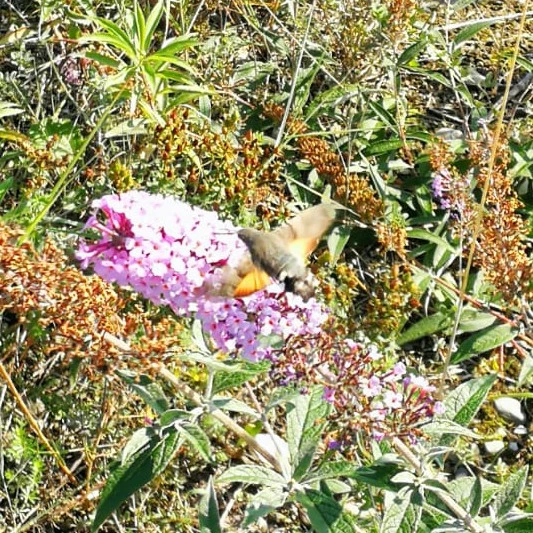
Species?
Macroglossum stellatarum
